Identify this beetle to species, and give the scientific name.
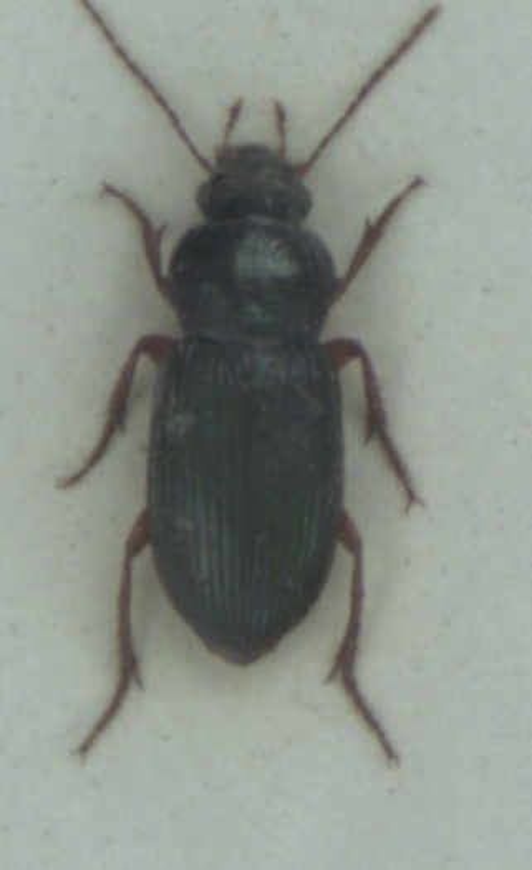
Ophonus azureus
